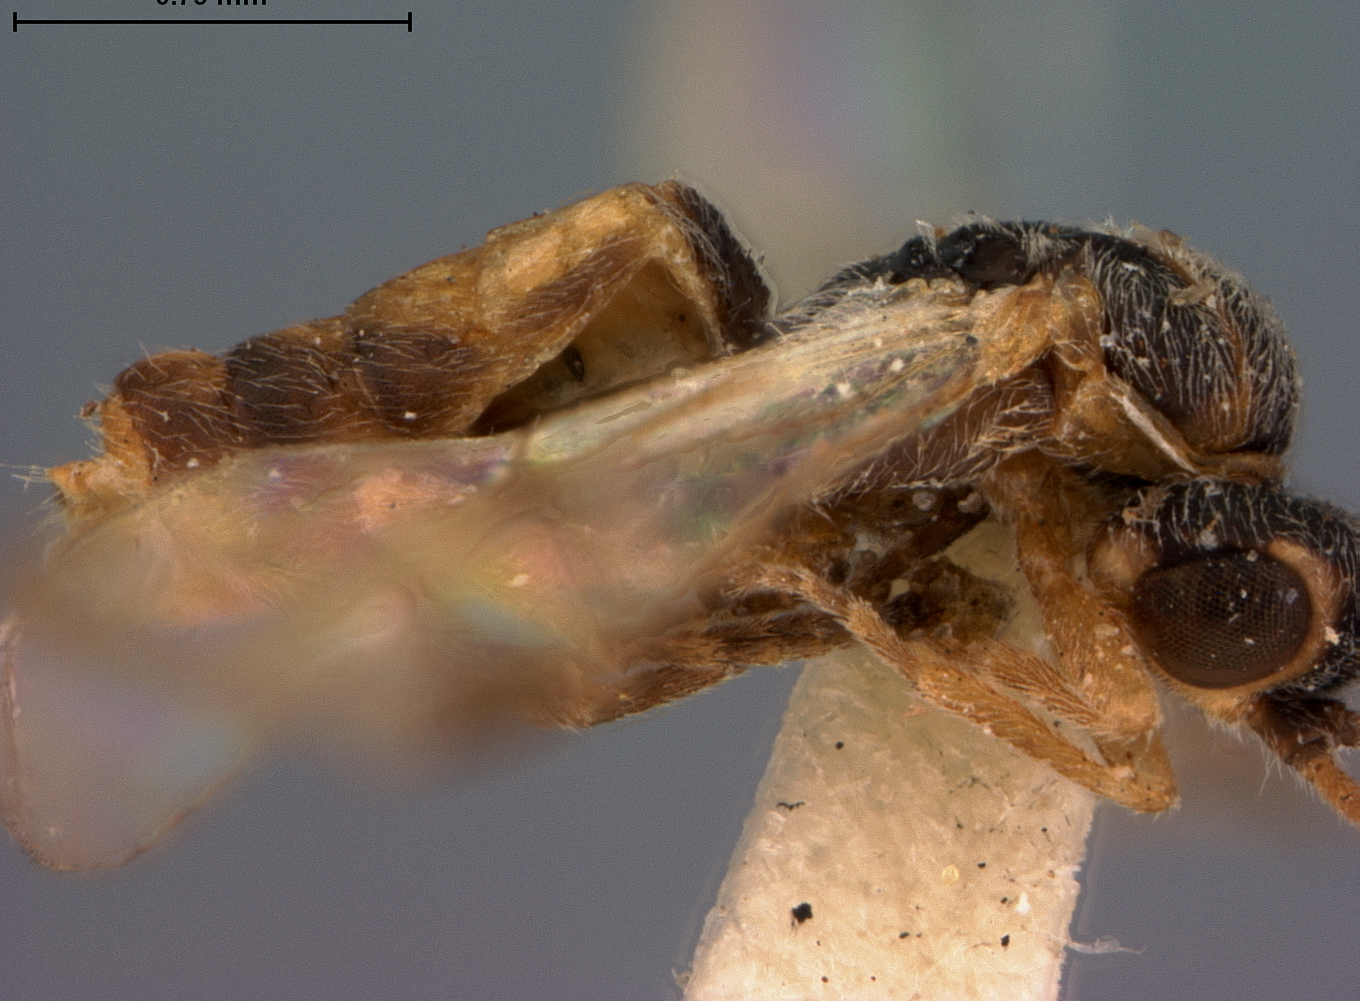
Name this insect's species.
Bracon xanthonotus
